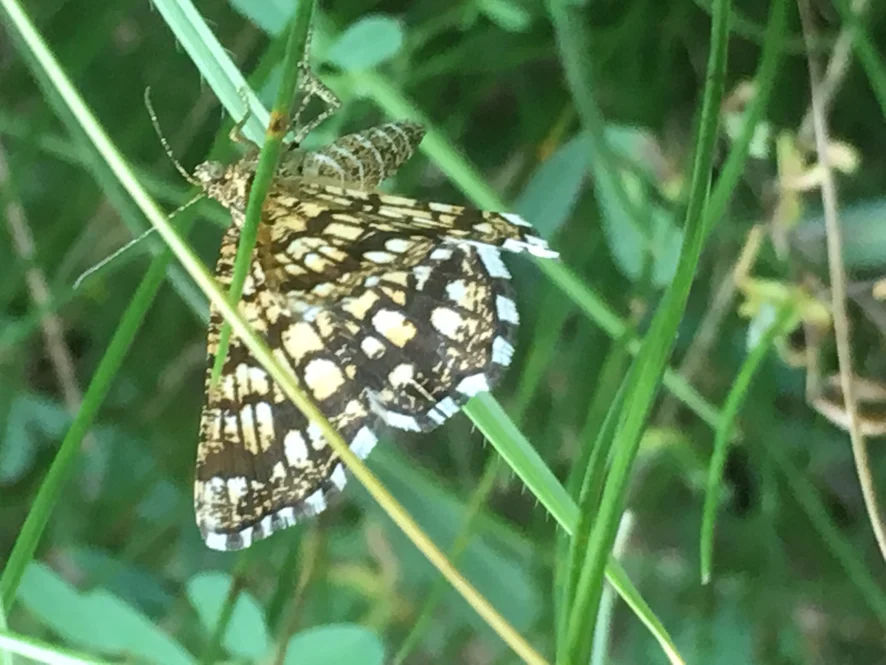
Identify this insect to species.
Chiasmia clathrata
